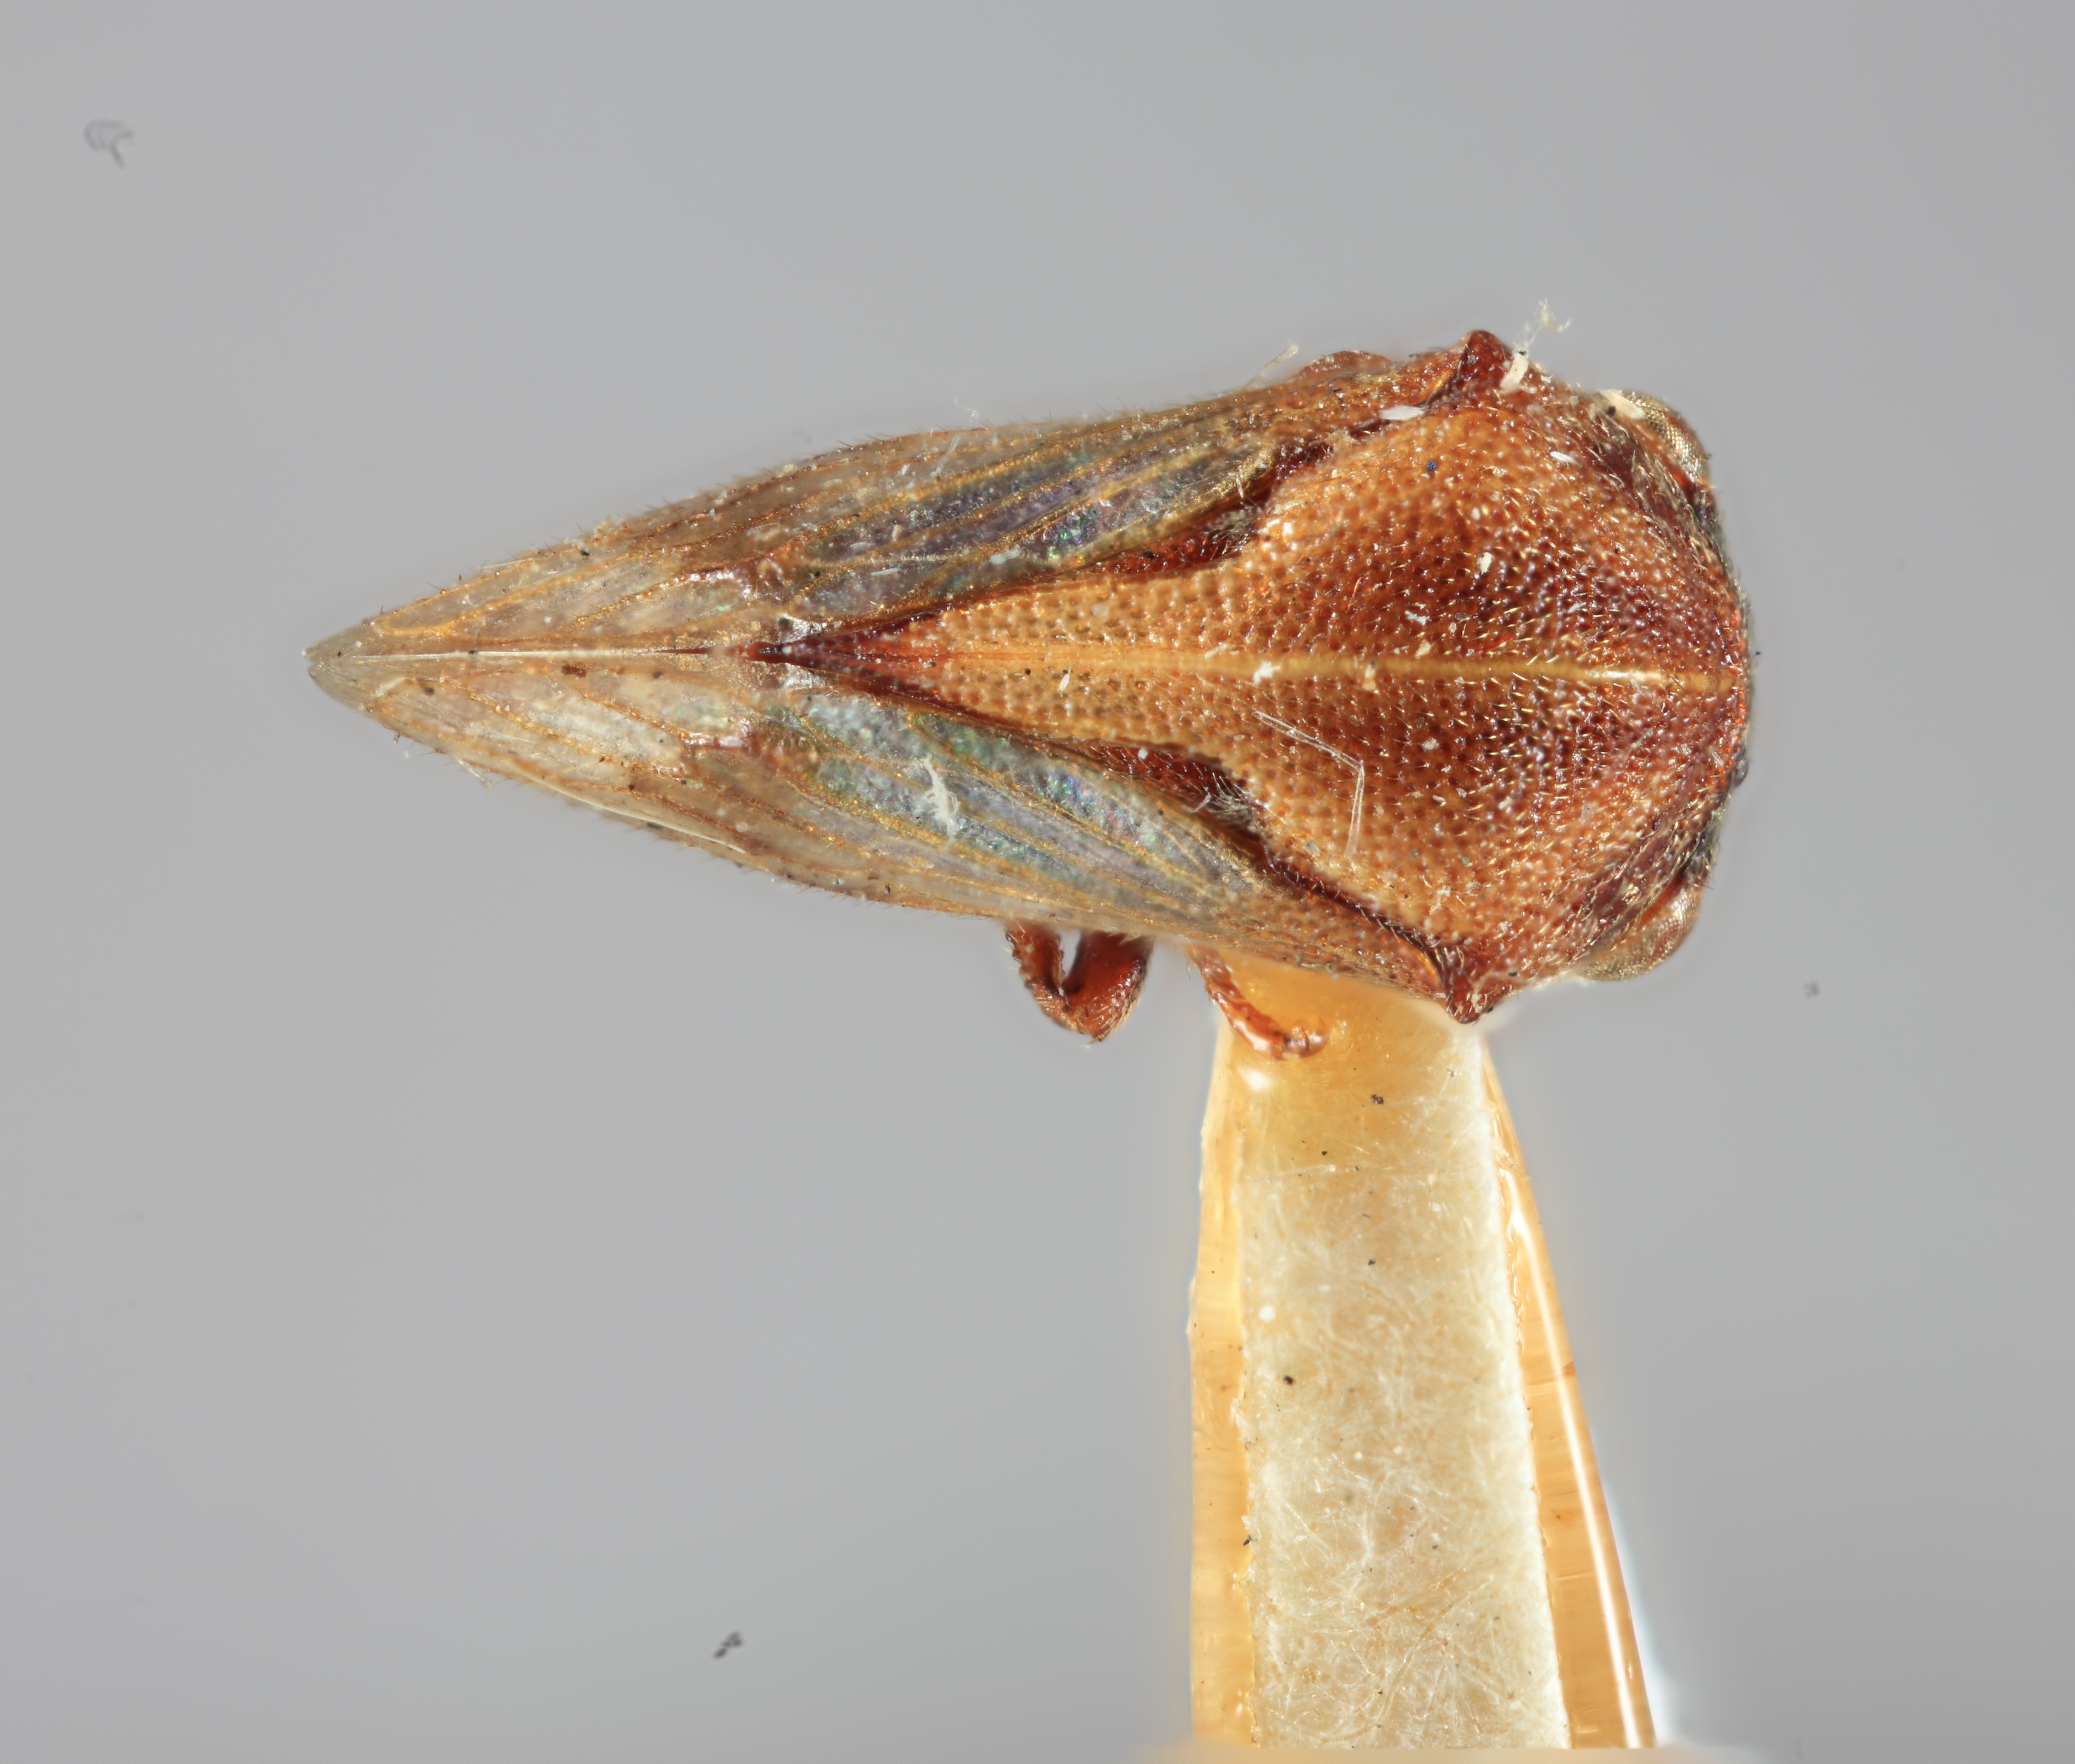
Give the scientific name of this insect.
Gargara nitidipennis
